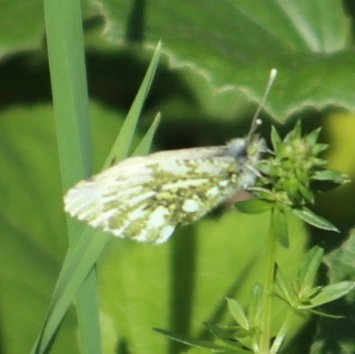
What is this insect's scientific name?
Anthocharis cardamines
